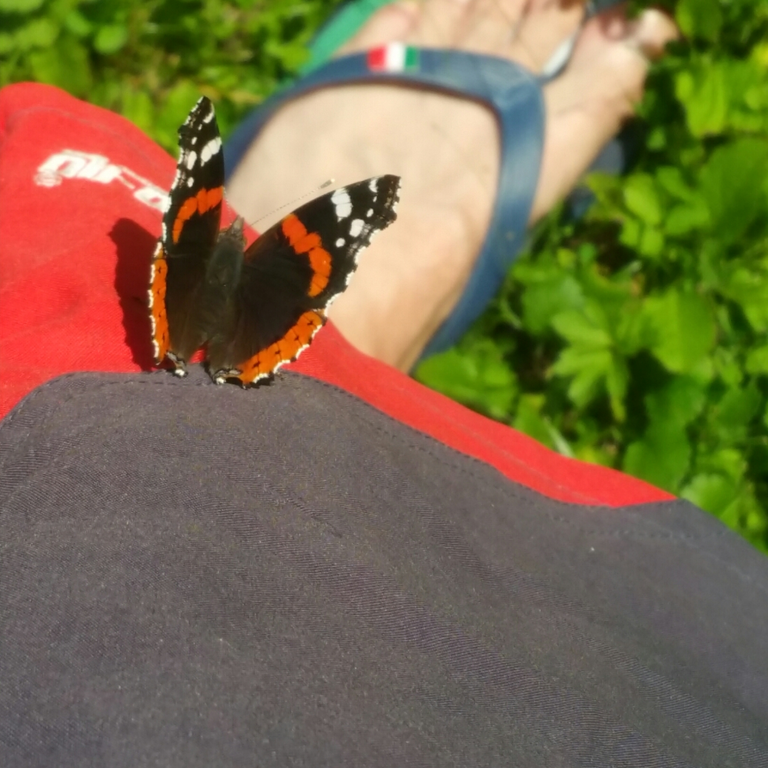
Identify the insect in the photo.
Vanessa atalanta
